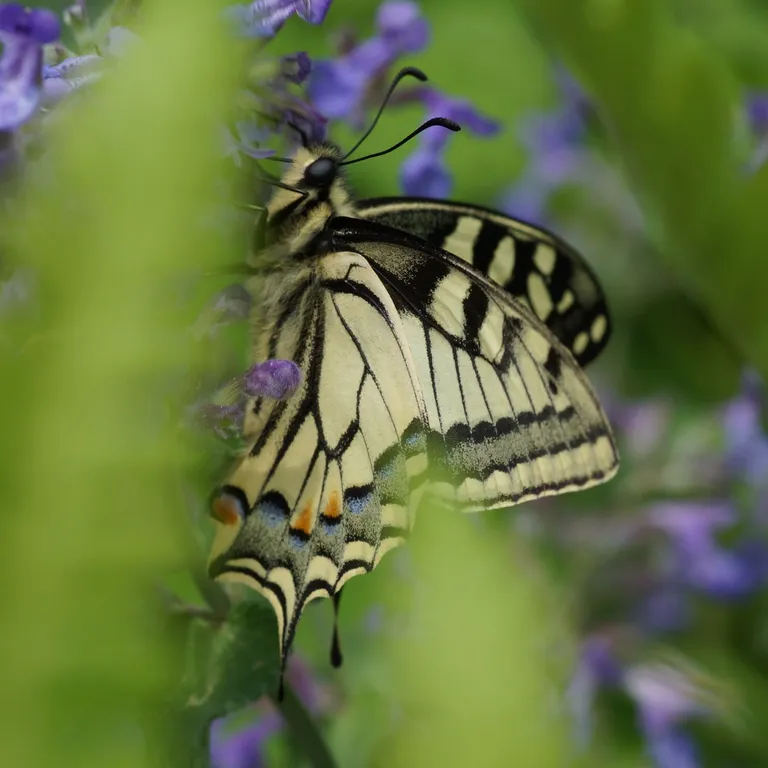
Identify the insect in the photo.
Papilio machaon
